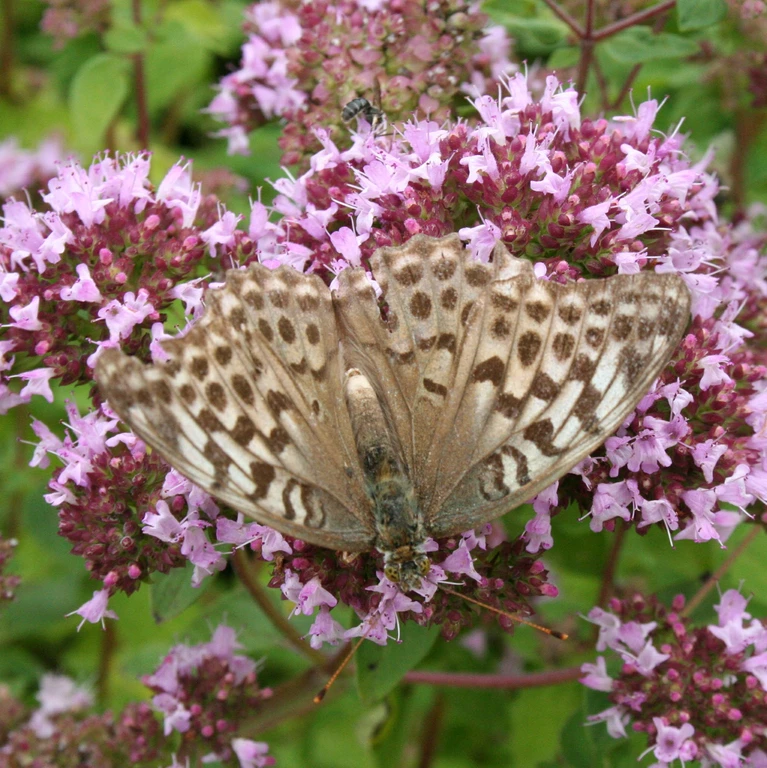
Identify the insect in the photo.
Argynnis paphia
